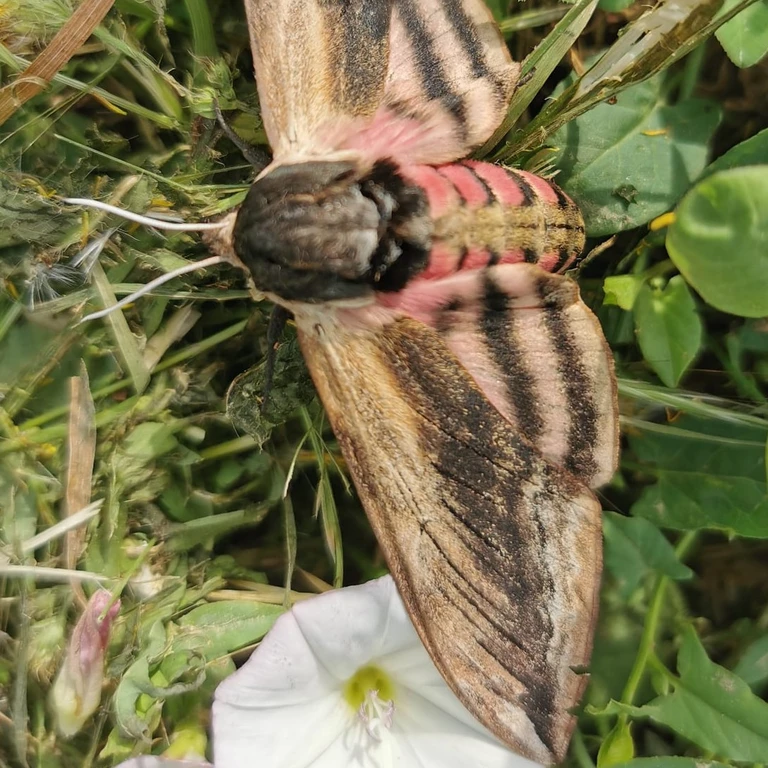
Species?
Sphinx ligustri
